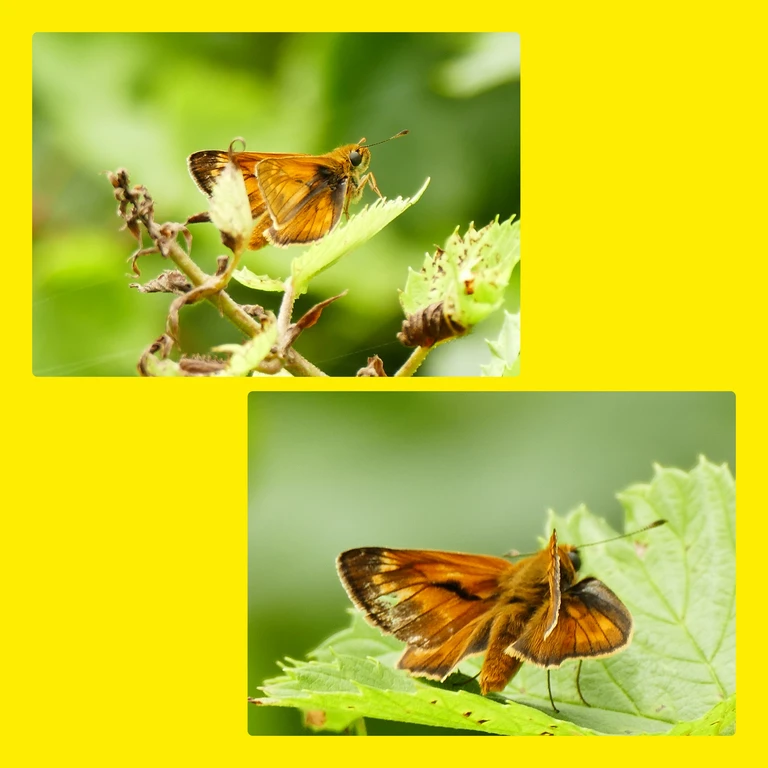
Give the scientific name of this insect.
Ochlodes sylvanus (also Ochlodes venata)
